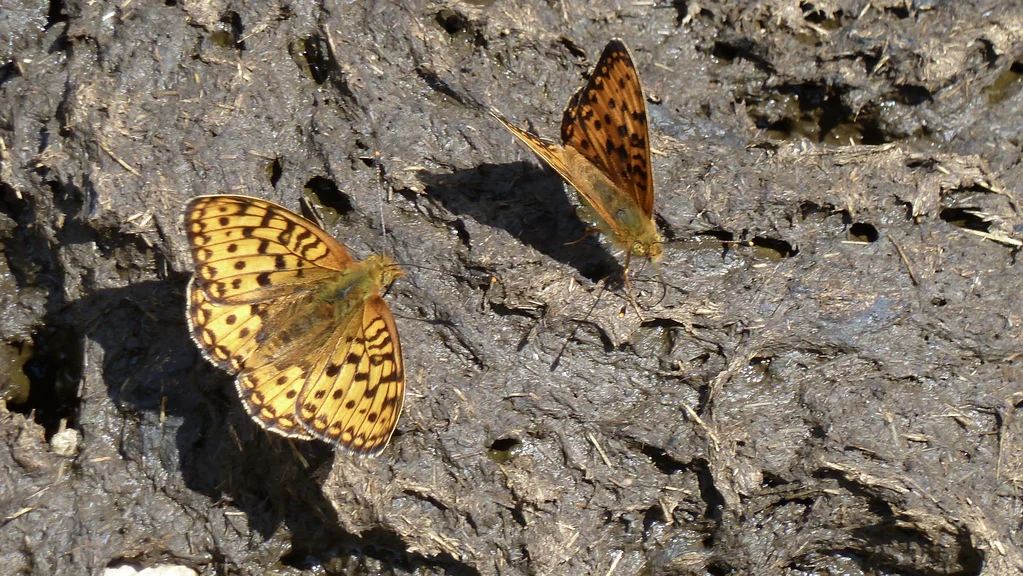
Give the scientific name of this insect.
Speyeria aglaja
